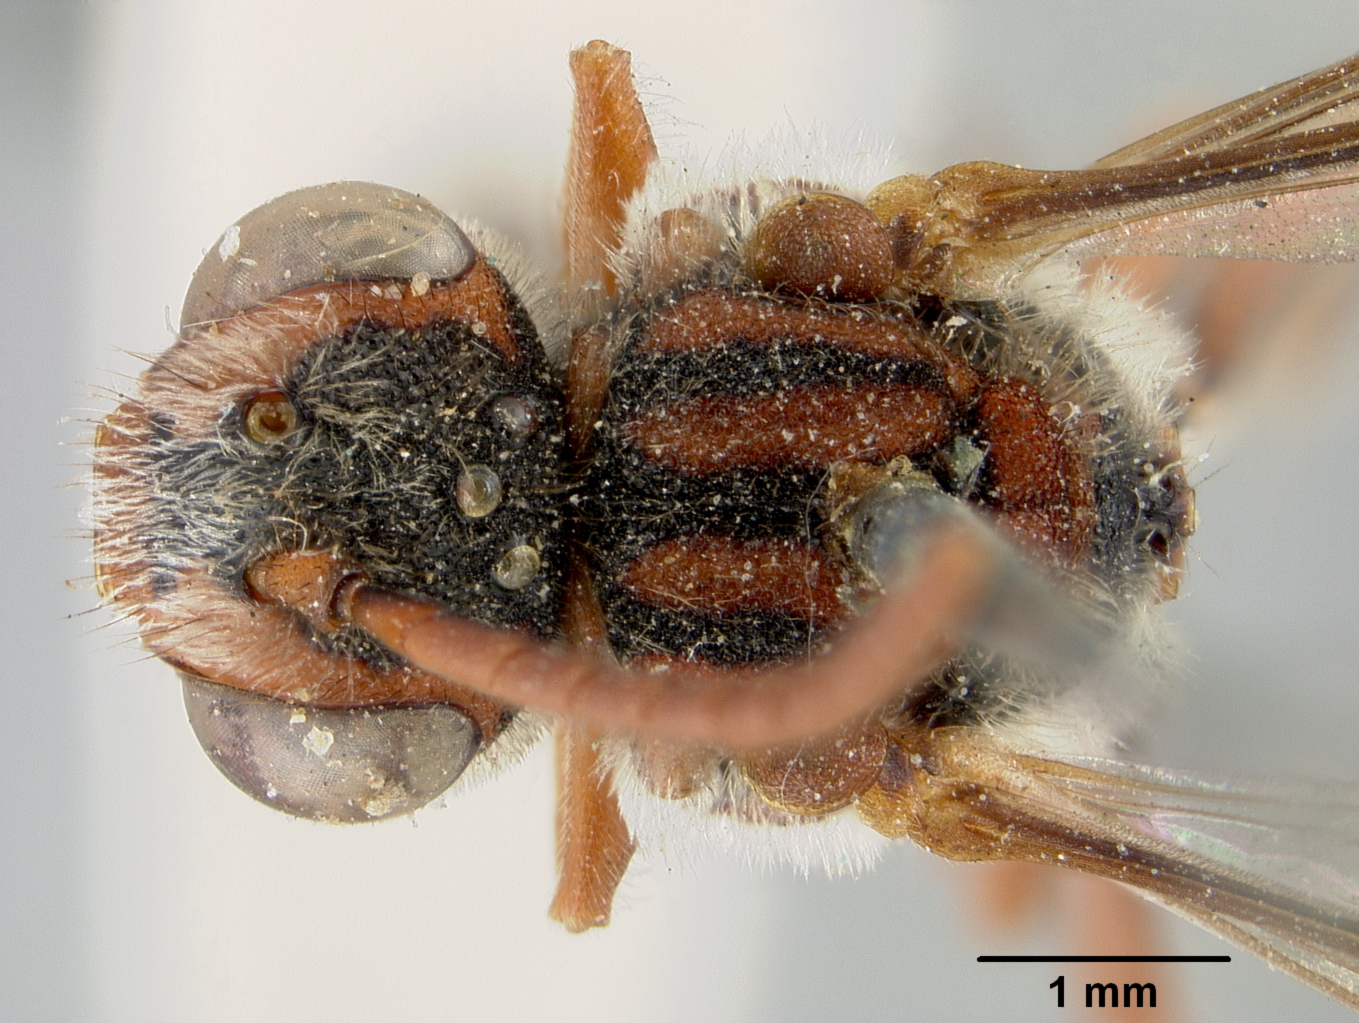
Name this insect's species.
Nomada angelarum
